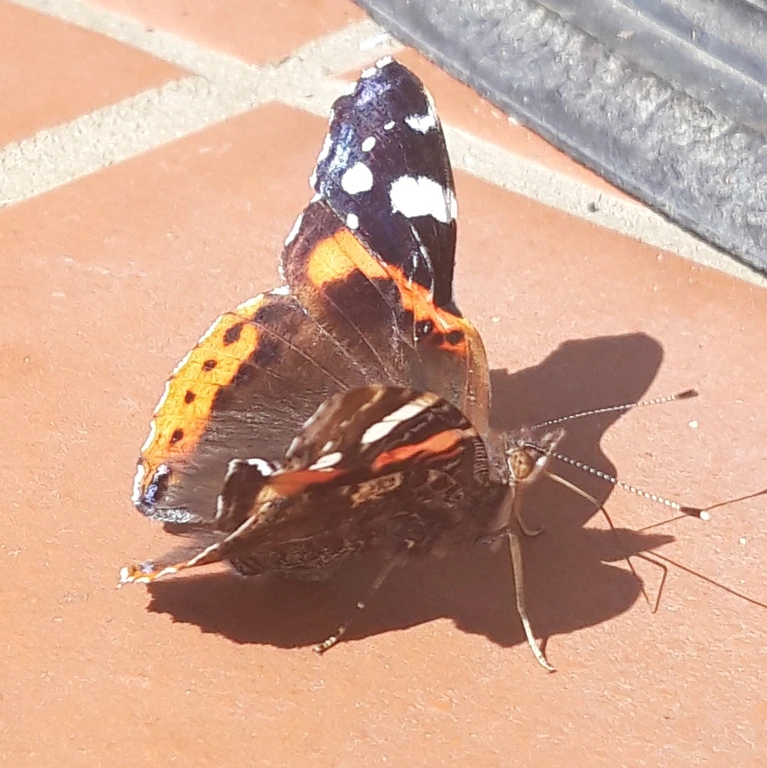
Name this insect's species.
Vanessa atalanta
